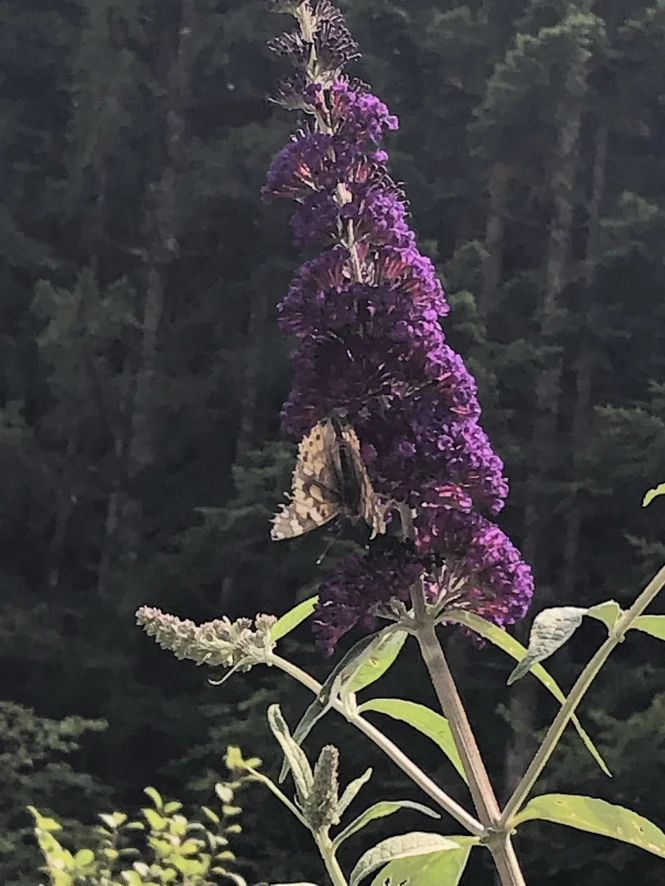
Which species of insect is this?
Vanessa cardui
